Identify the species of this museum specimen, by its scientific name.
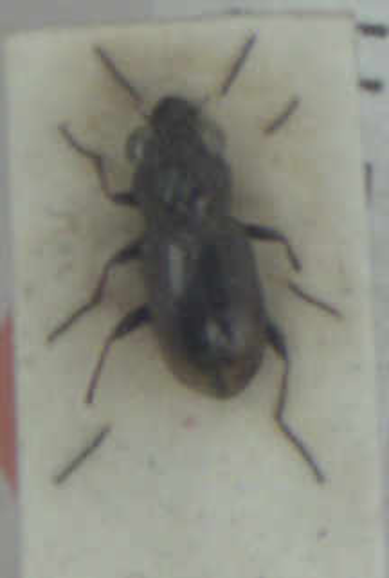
Notiophilus biguttatus
